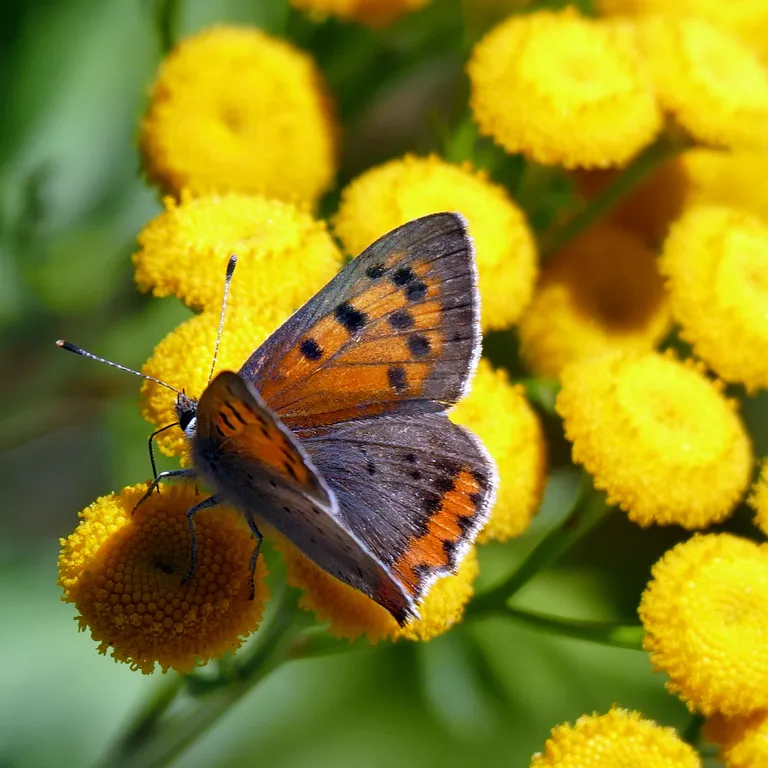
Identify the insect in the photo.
Lycaena phlaeas
